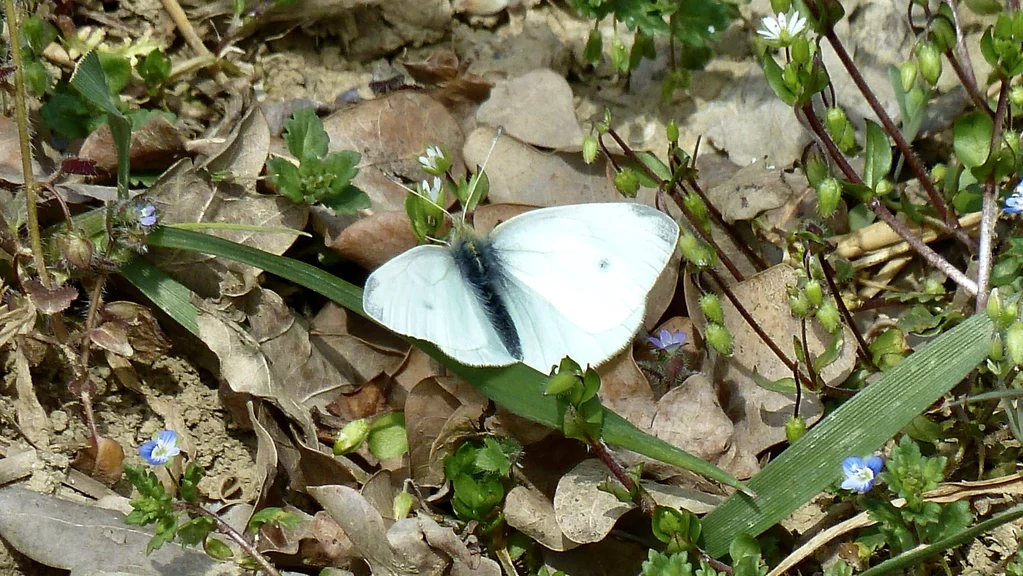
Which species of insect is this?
Pieris rapae
